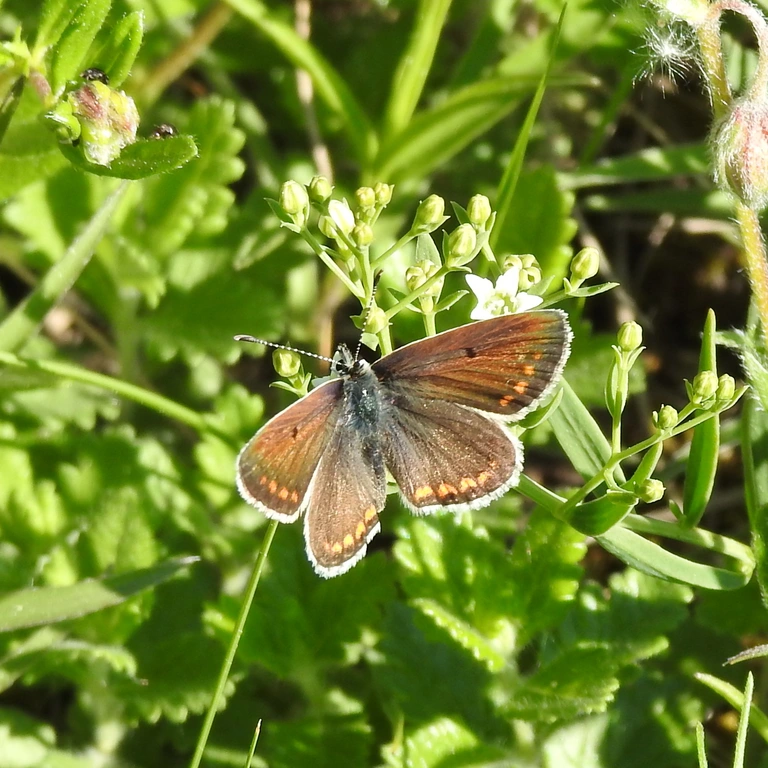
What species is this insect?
Aricia agestis/artaxerxes
